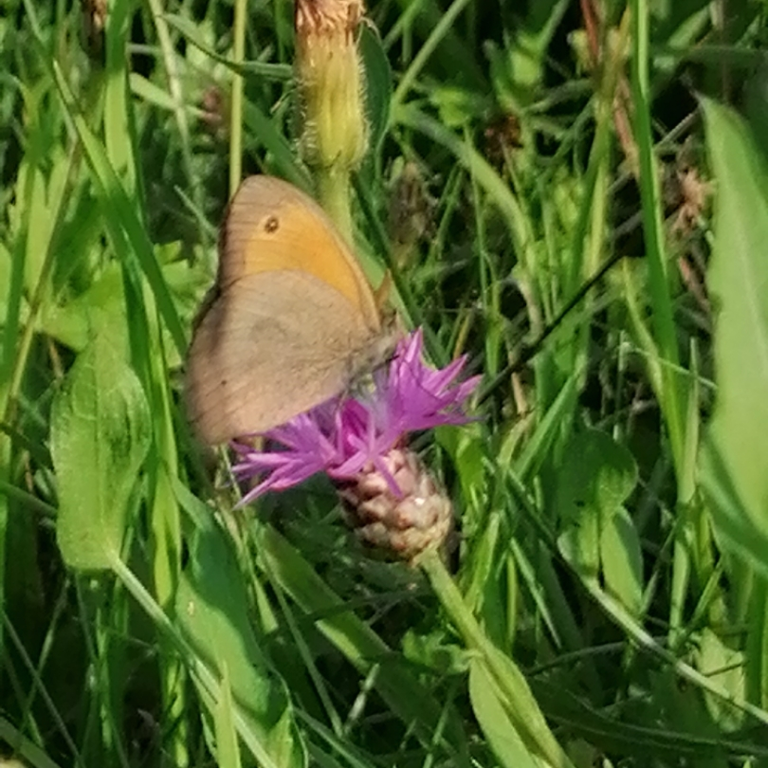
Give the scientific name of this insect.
Maniola jurtina
